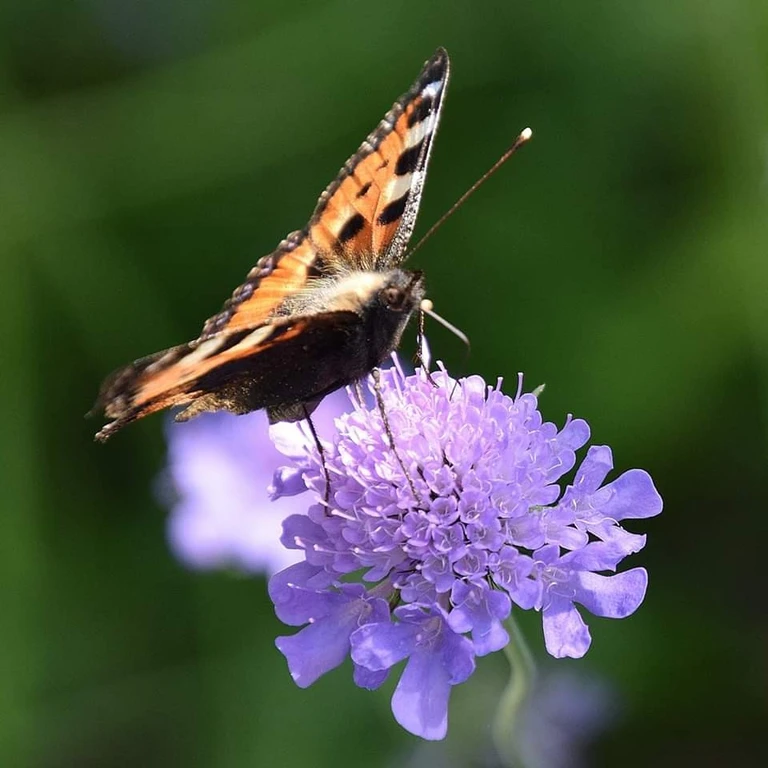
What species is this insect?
Aglais urticae
